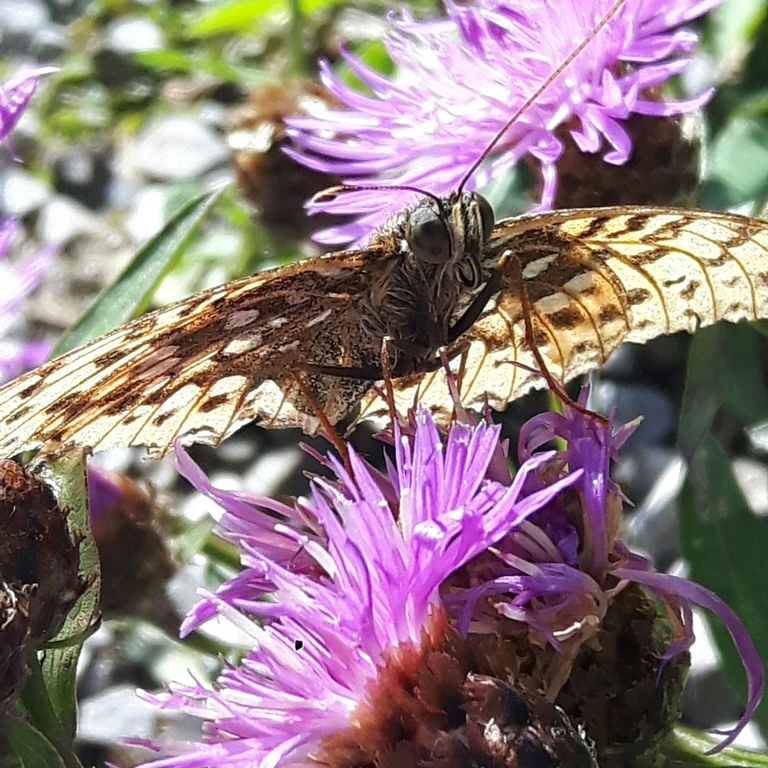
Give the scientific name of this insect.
Speyeria aglaja
